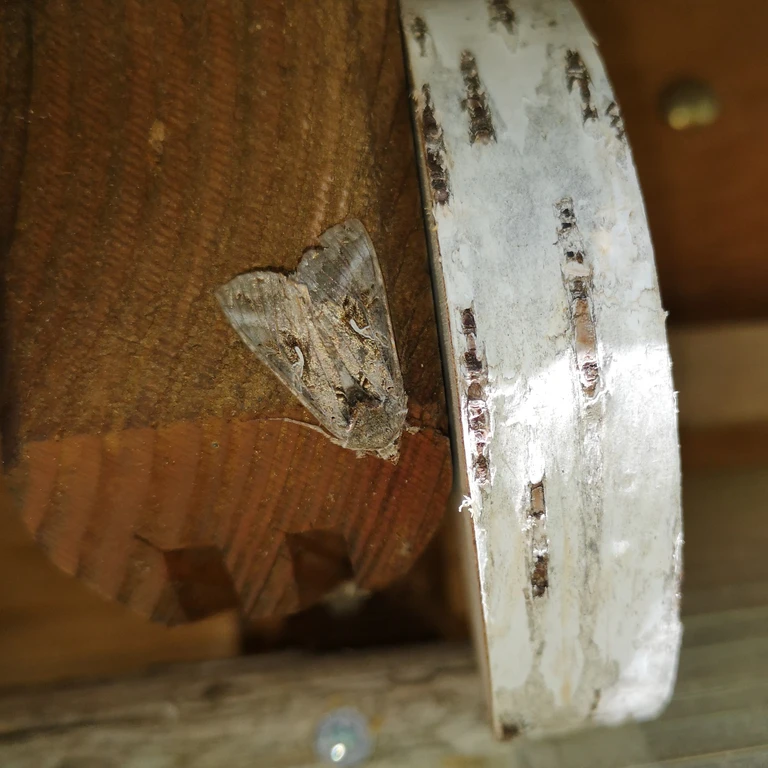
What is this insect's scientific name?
Autographa gamma
